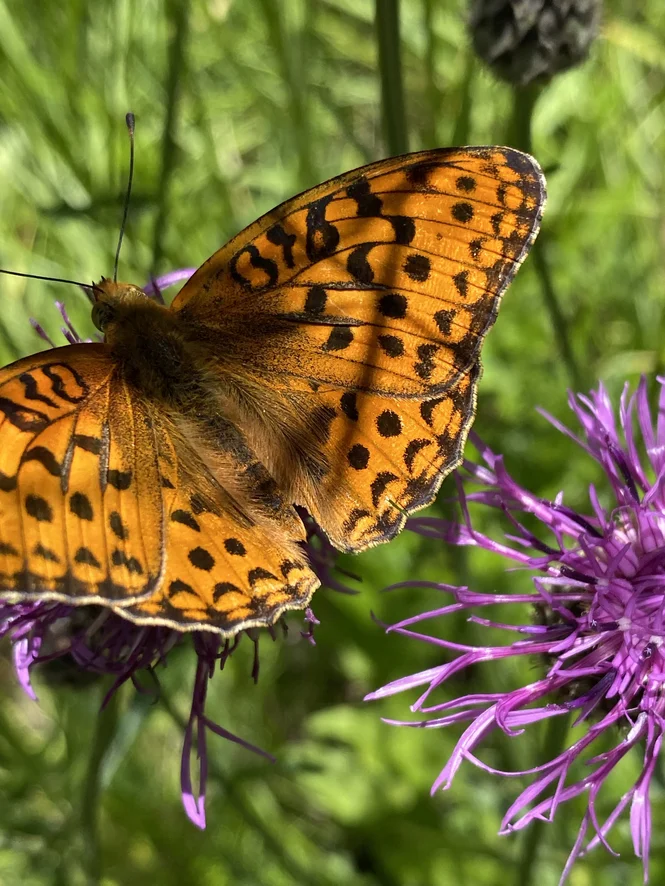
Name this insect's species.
Fabriciana adippe
